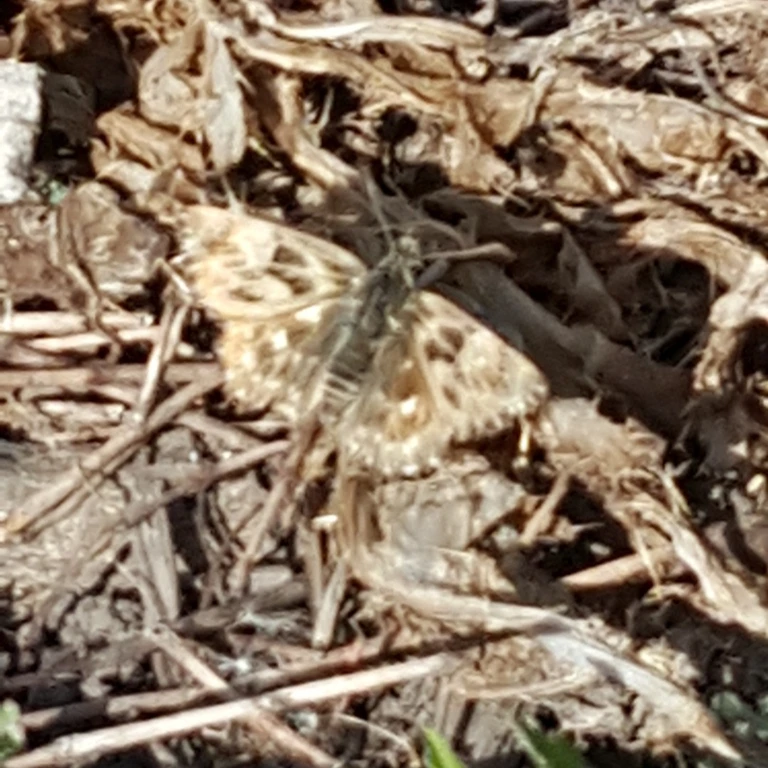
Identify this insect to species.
Carcharodus alceae
